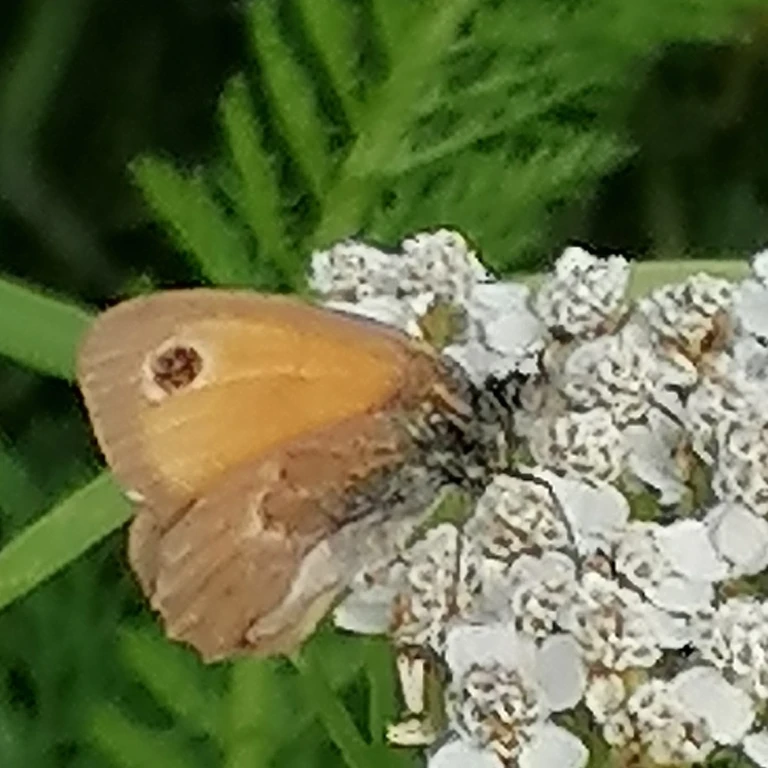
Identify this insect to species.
Coenonympha pamphilus
